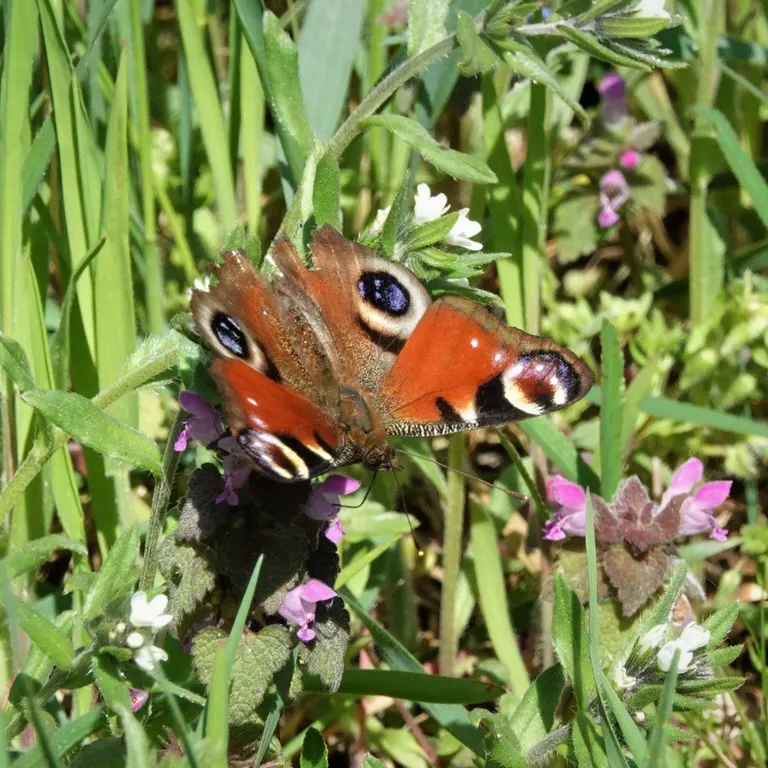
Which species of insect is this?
Aglais io
